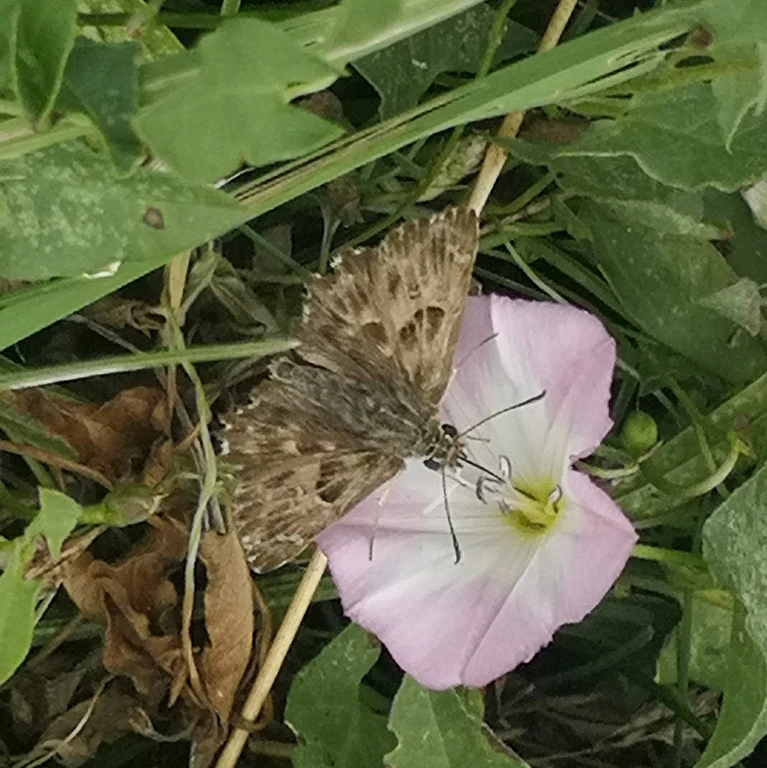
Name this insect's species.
Carcharodus alceae
